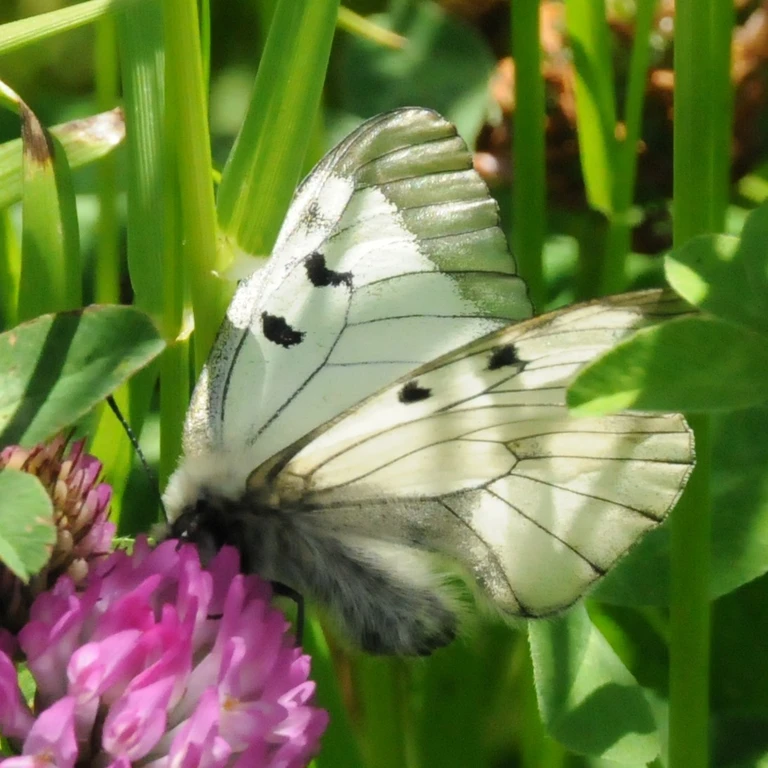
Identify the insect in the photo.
Parnassius mnemosyne
